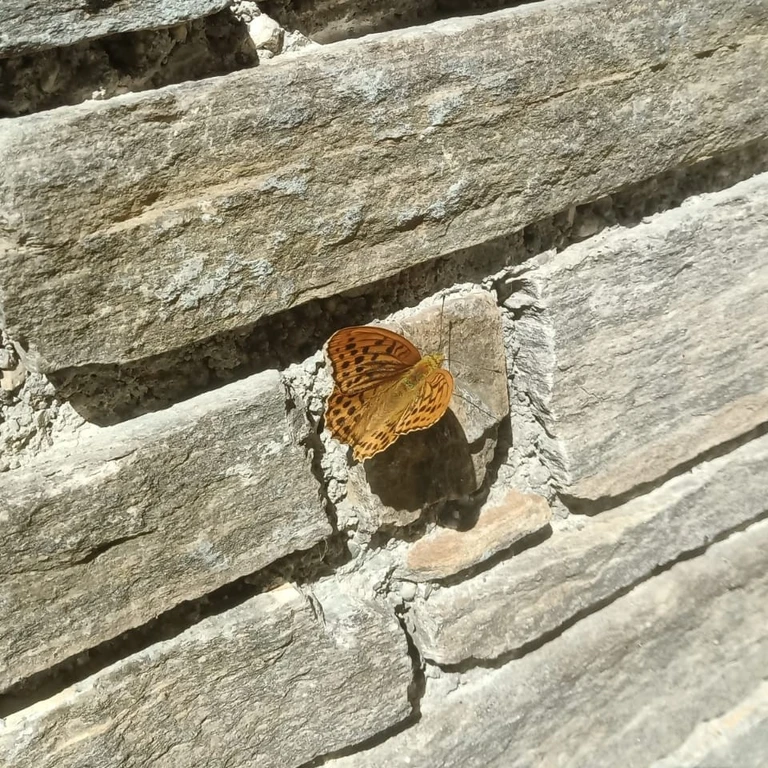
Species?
Argynnis paphia
